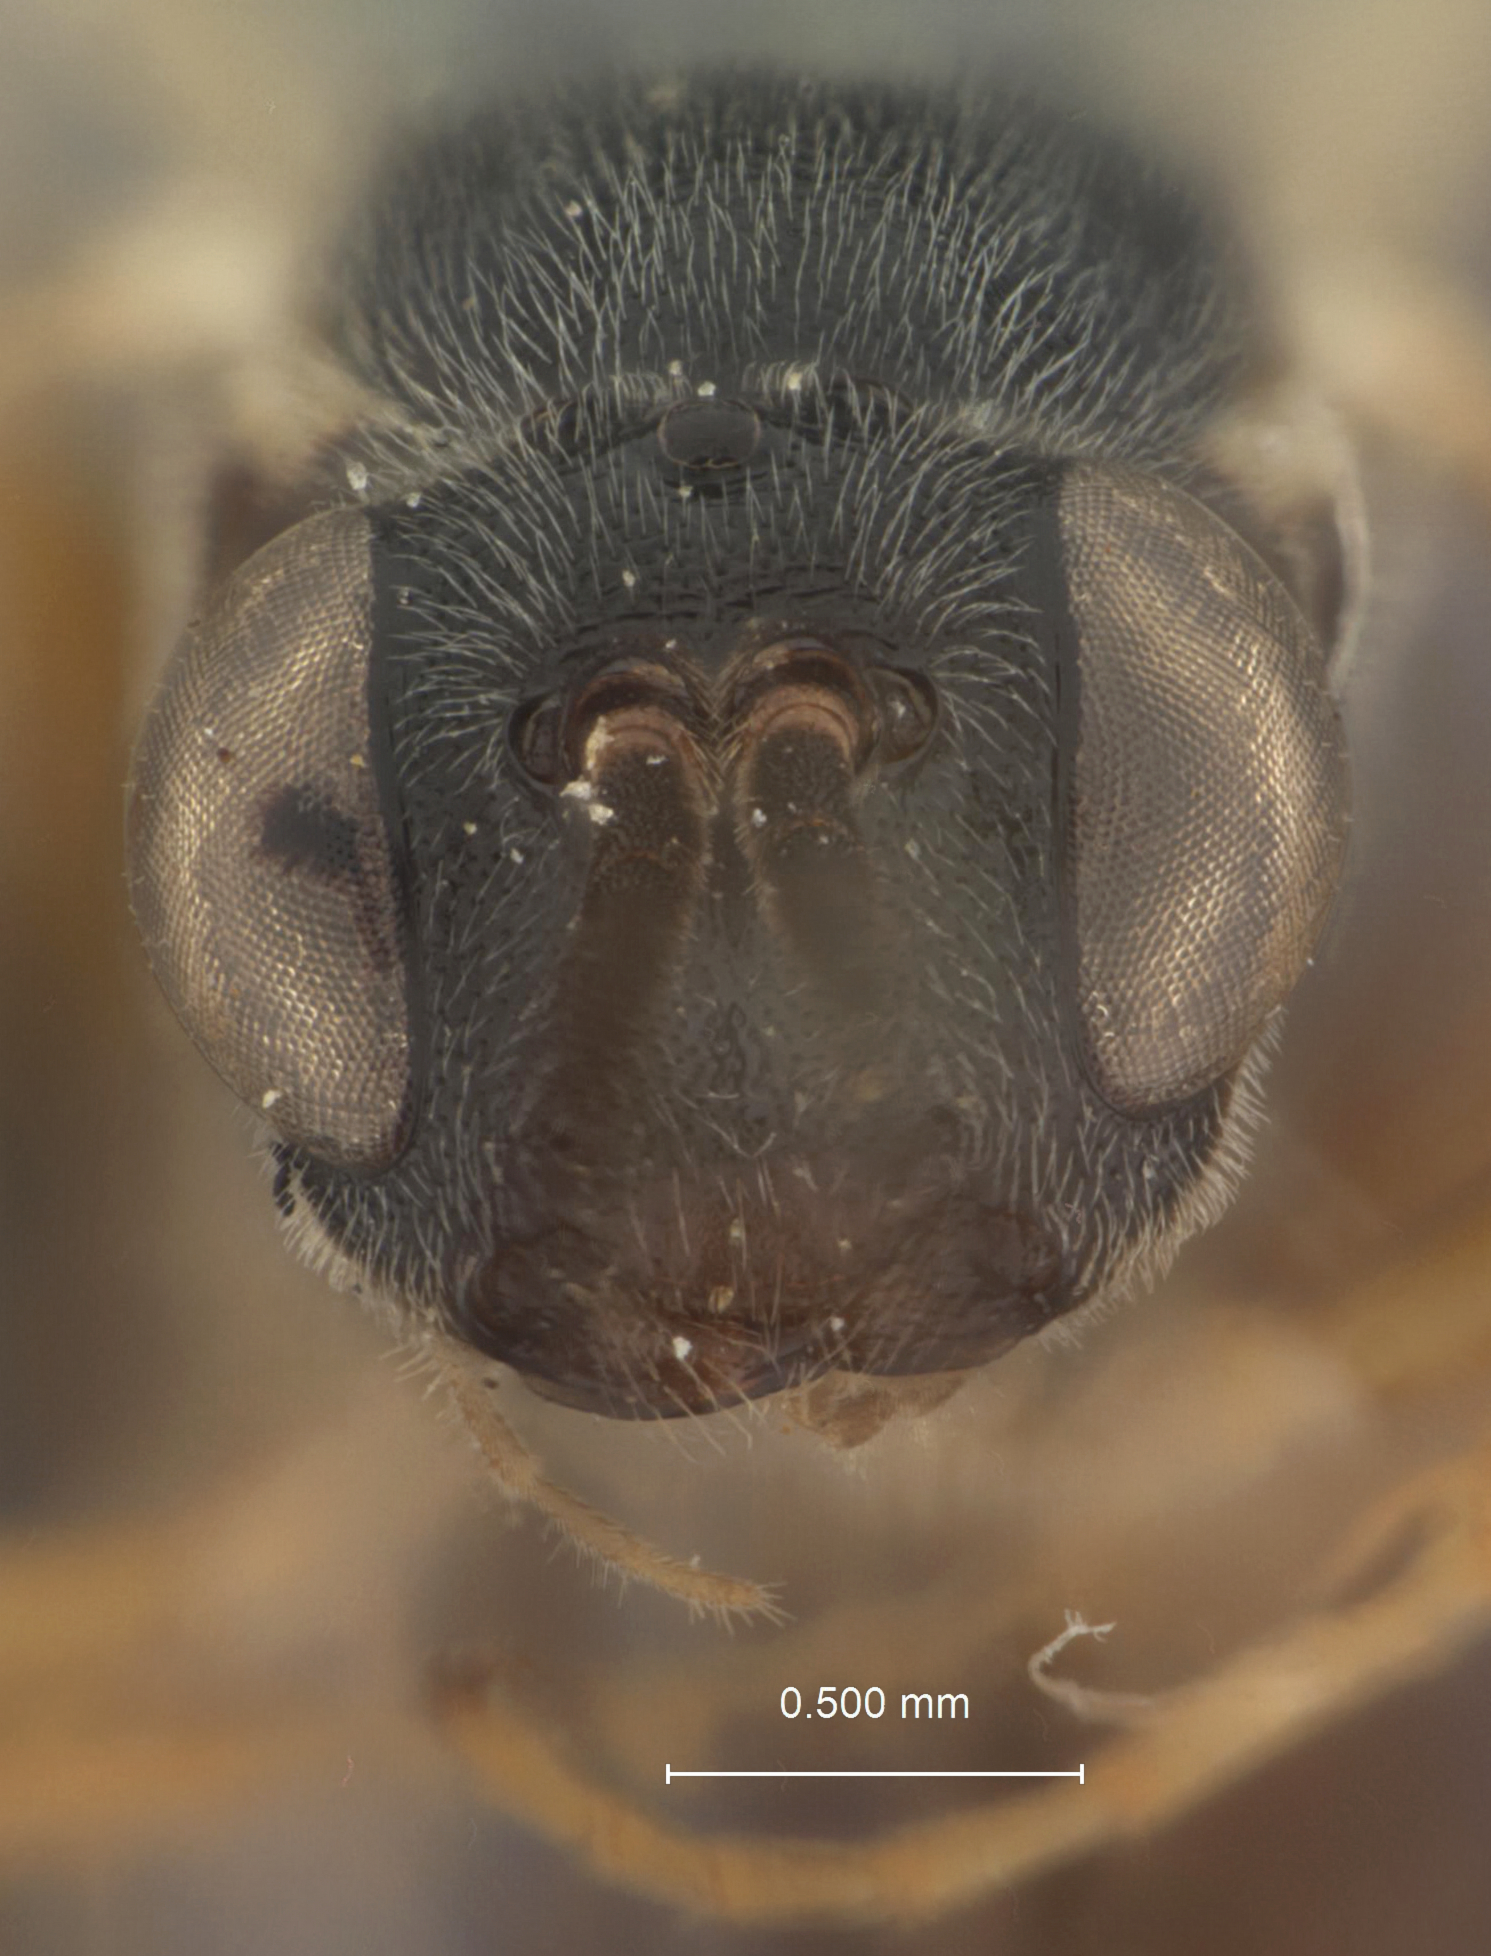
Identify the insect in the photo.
Glypta zozanae
